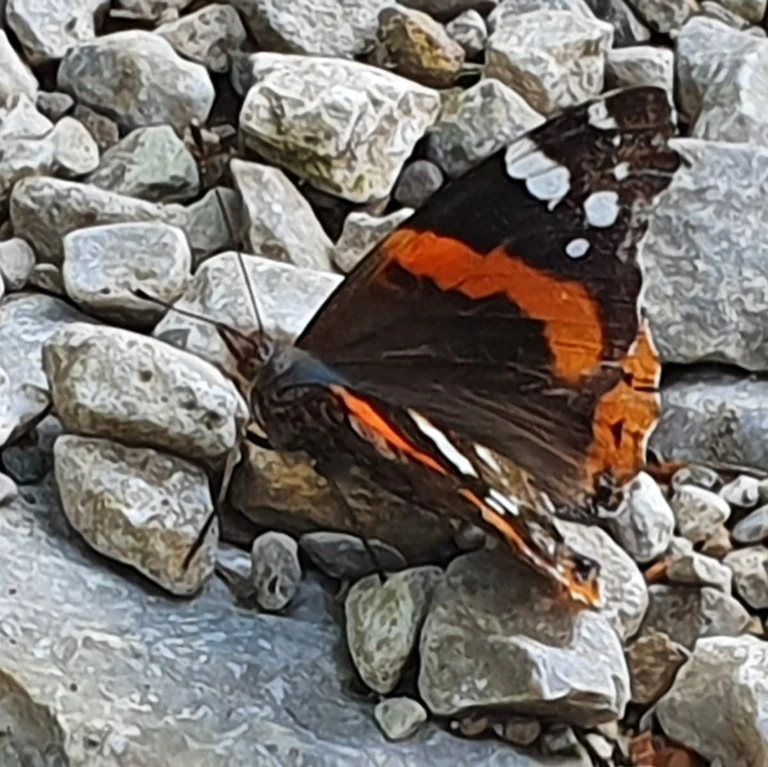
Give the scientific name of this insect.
Vanessa atalanta
